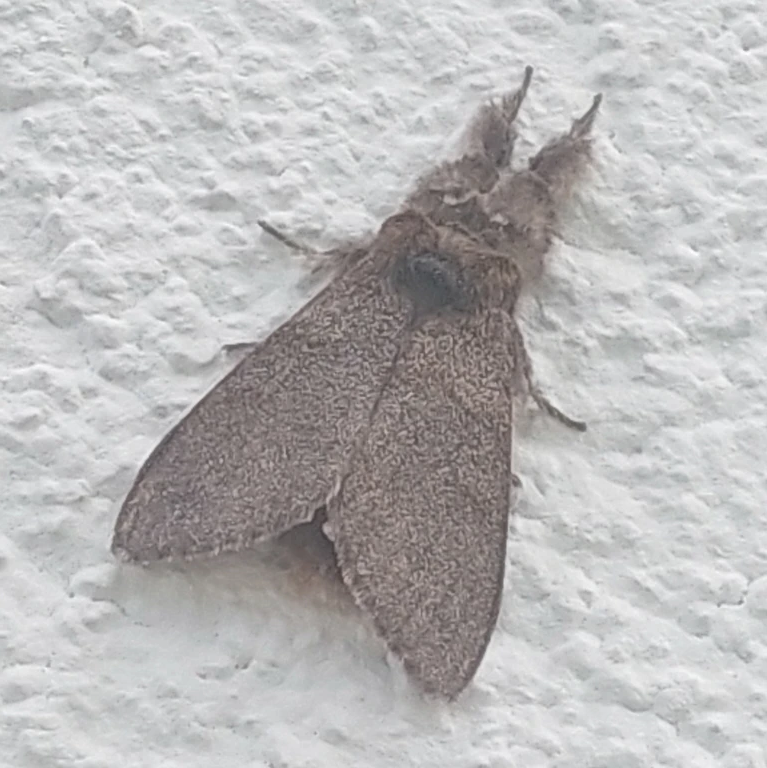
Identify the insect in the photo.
Calliteara pudibunda
